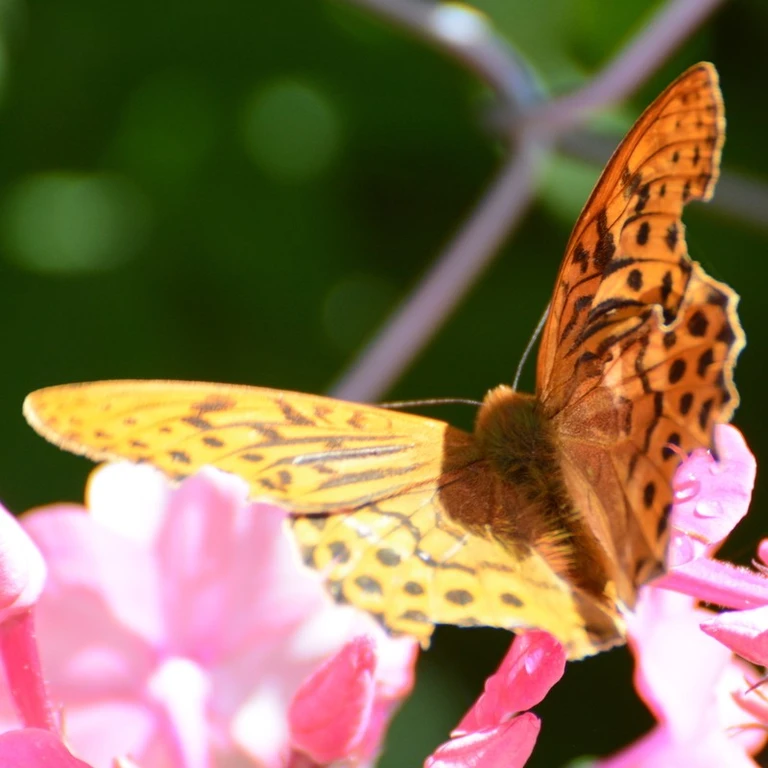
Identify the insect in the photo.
Argynnis paphia
